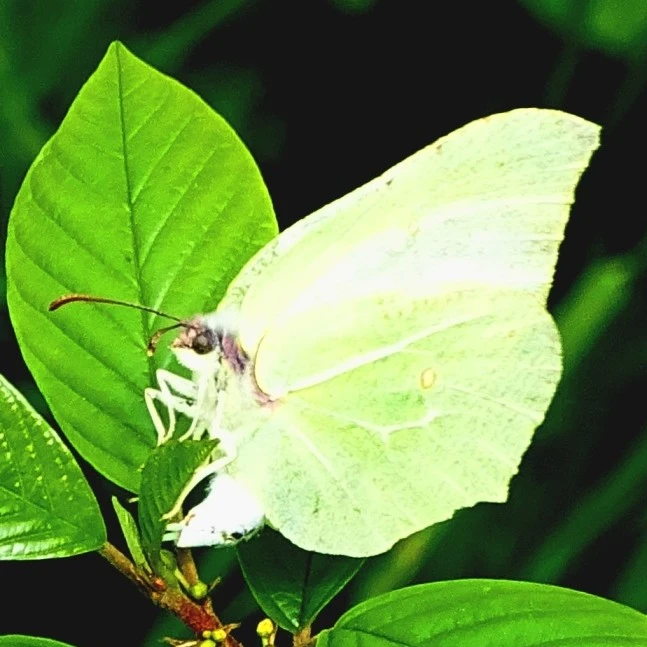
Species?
Gonepteryx rhamni
